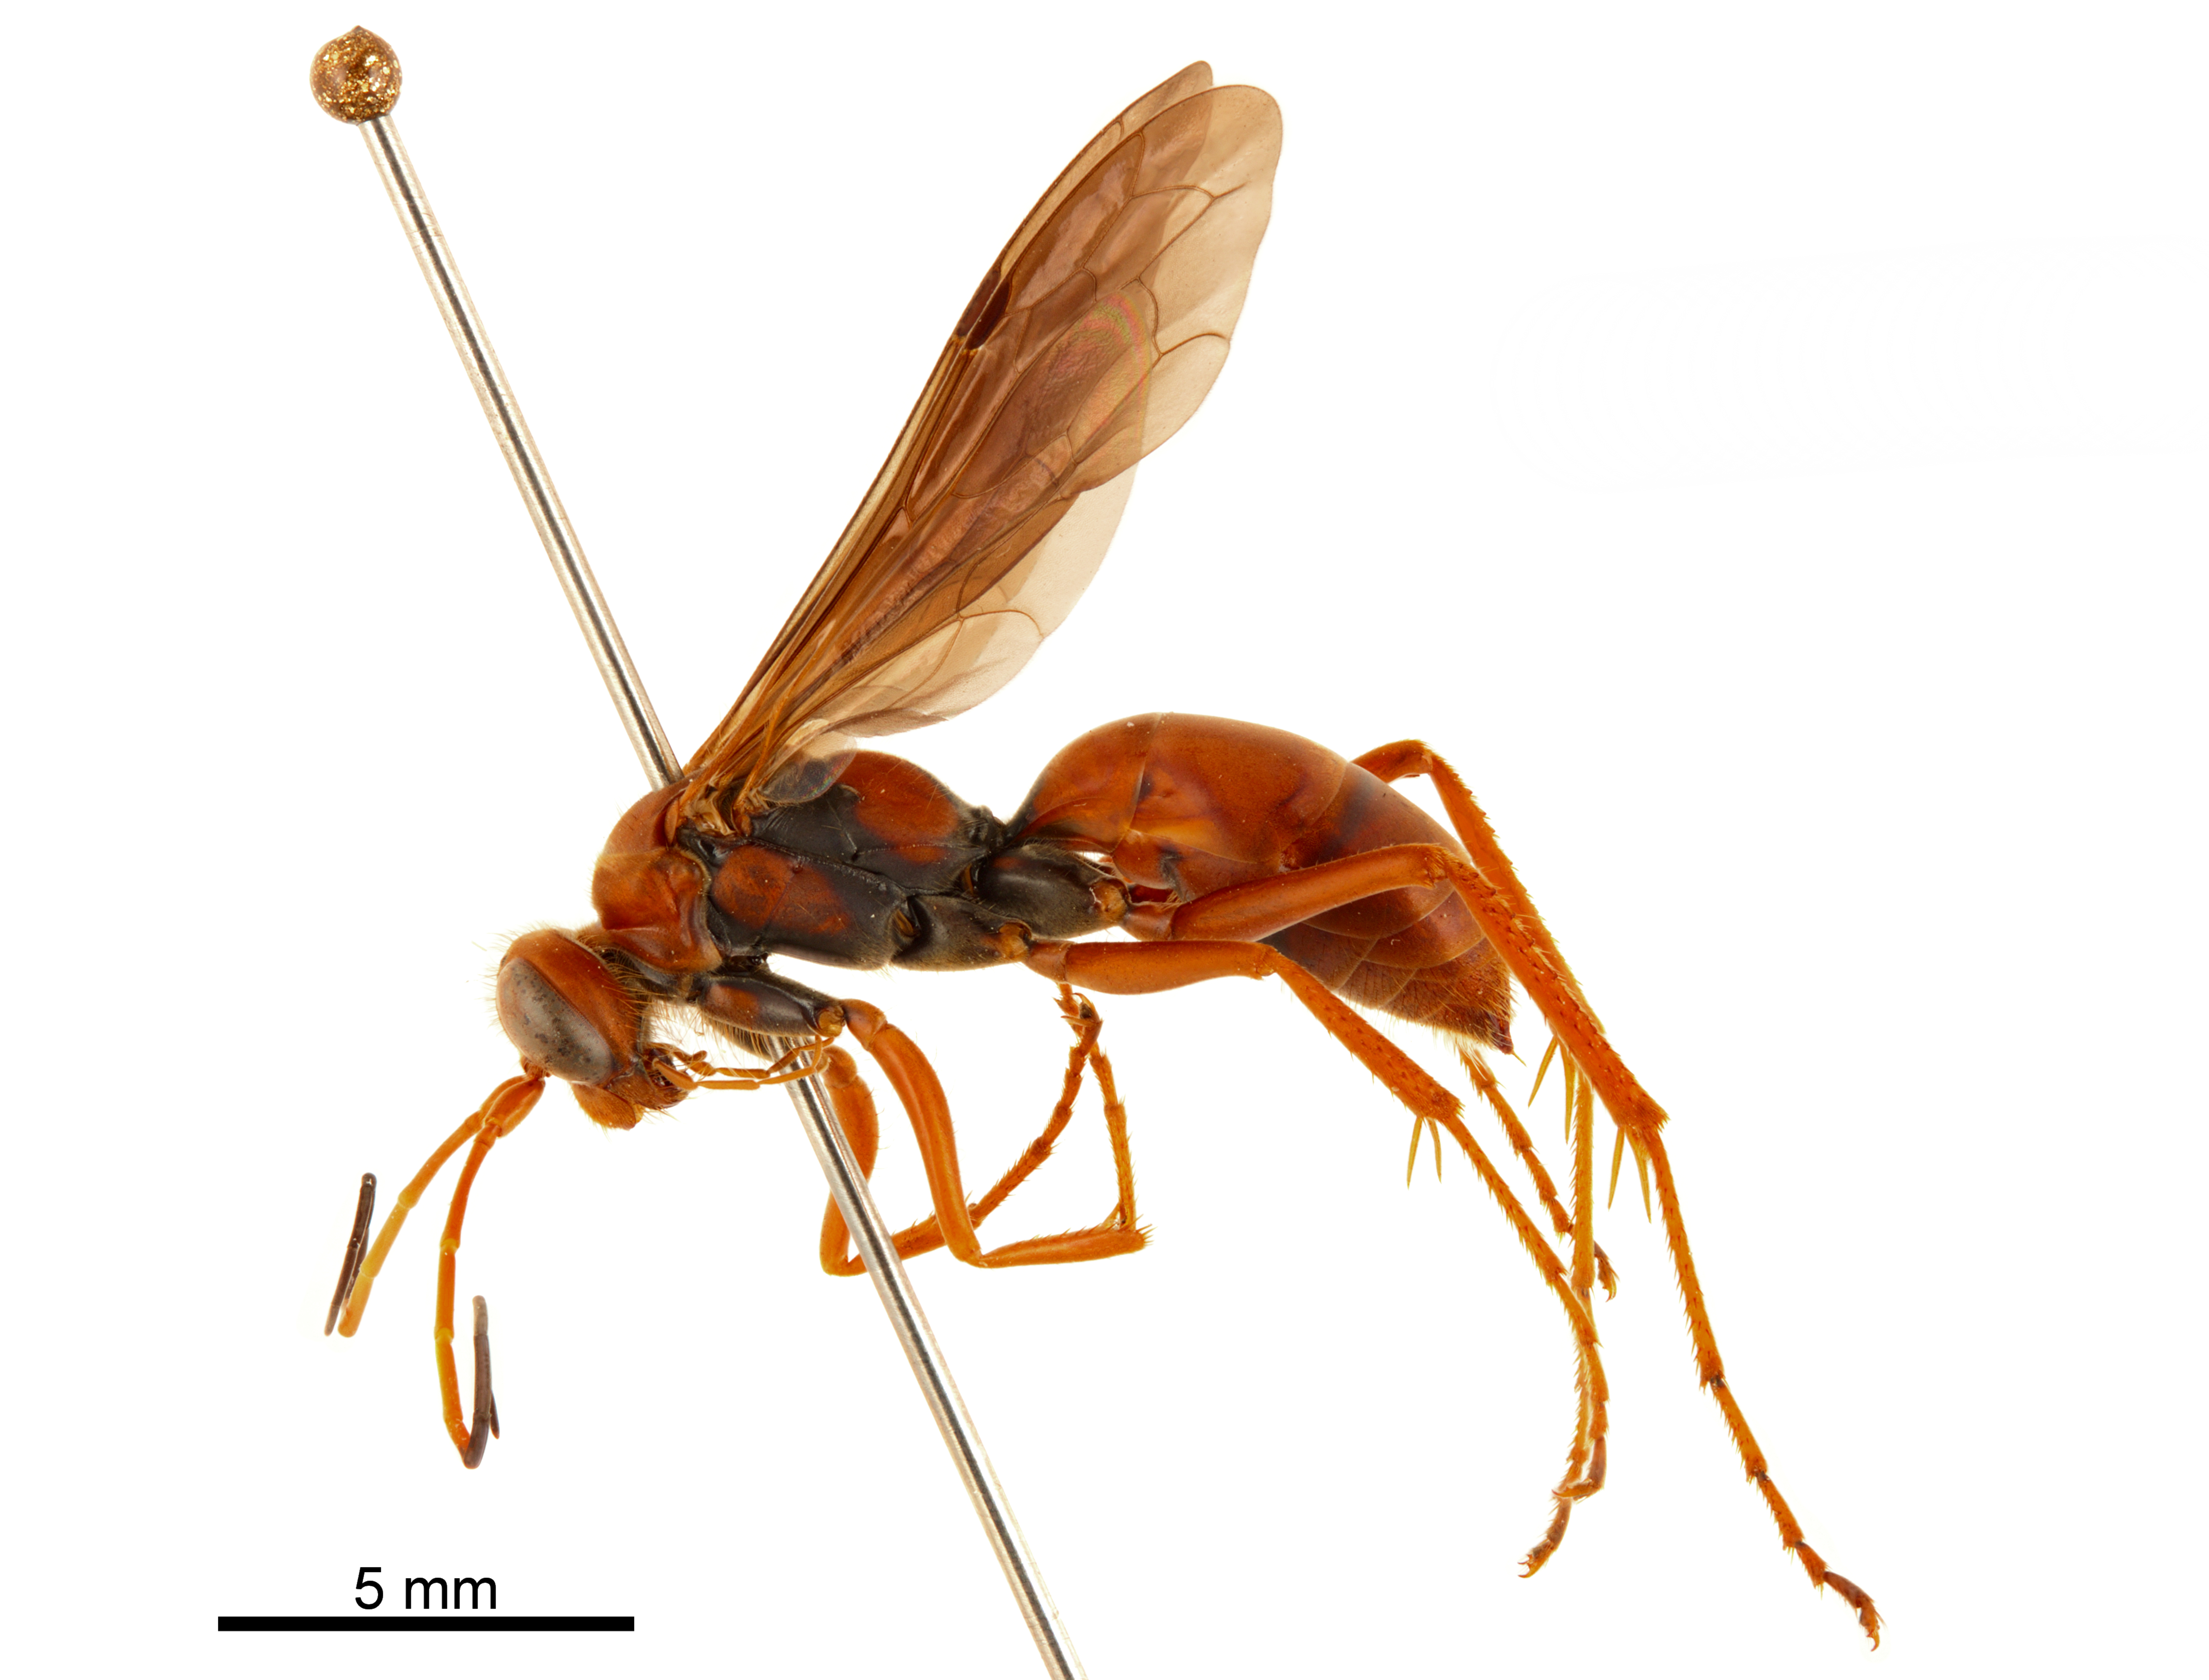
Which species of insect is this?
Priocnessus rubrus
